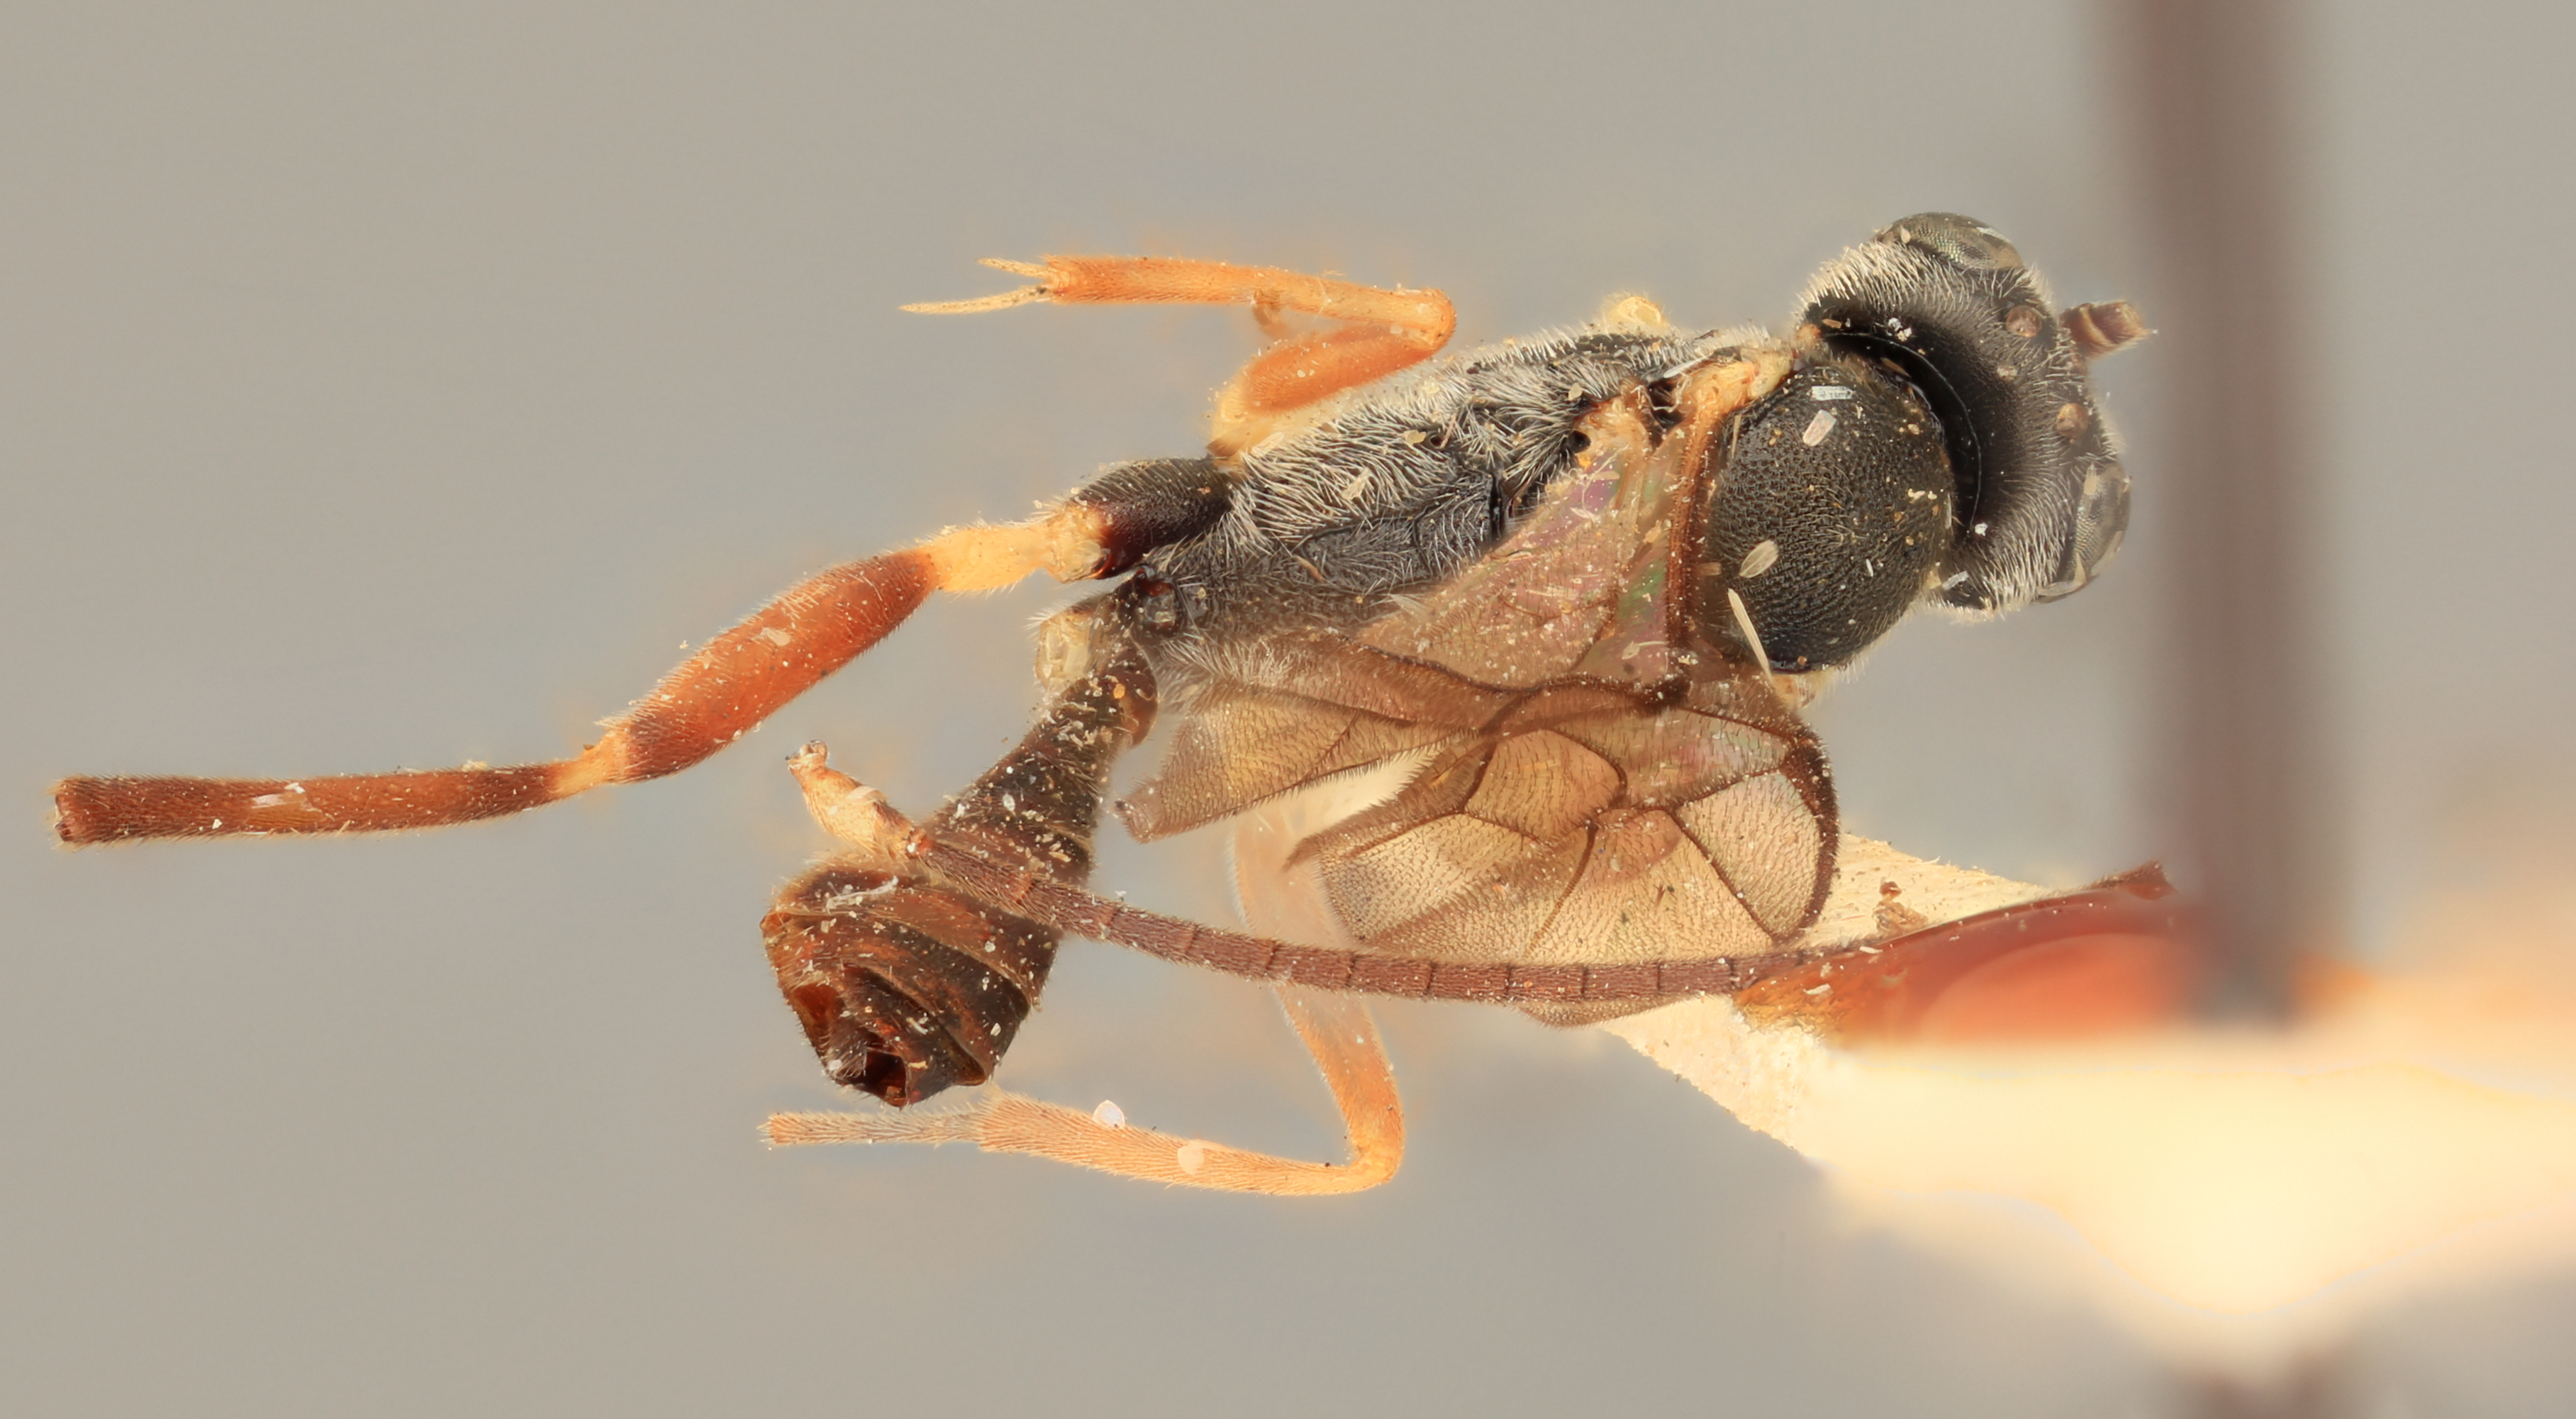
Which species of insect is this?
Casinaria sokanakiakorum
